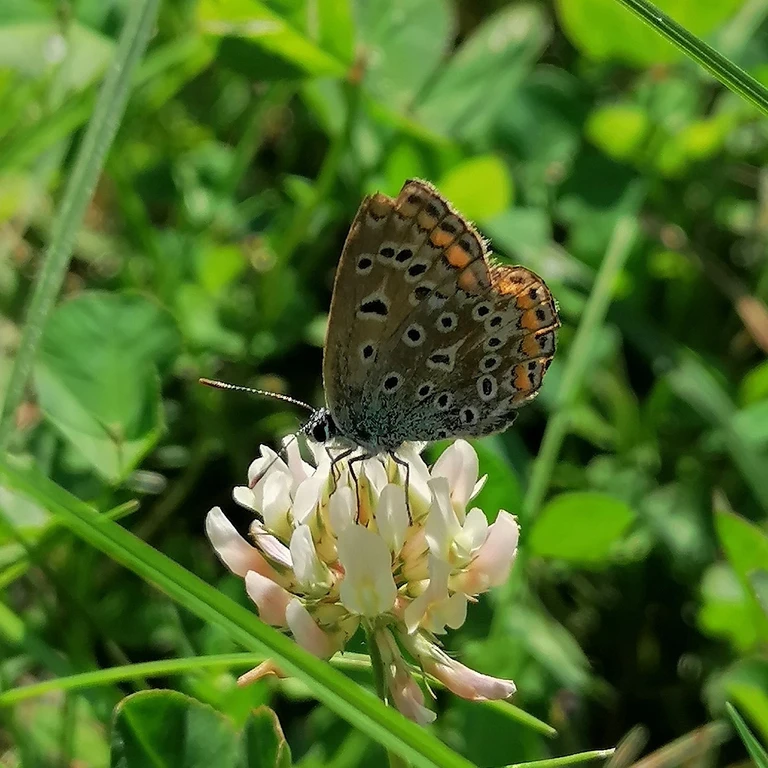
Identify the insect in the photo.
Polyommatus icarus
